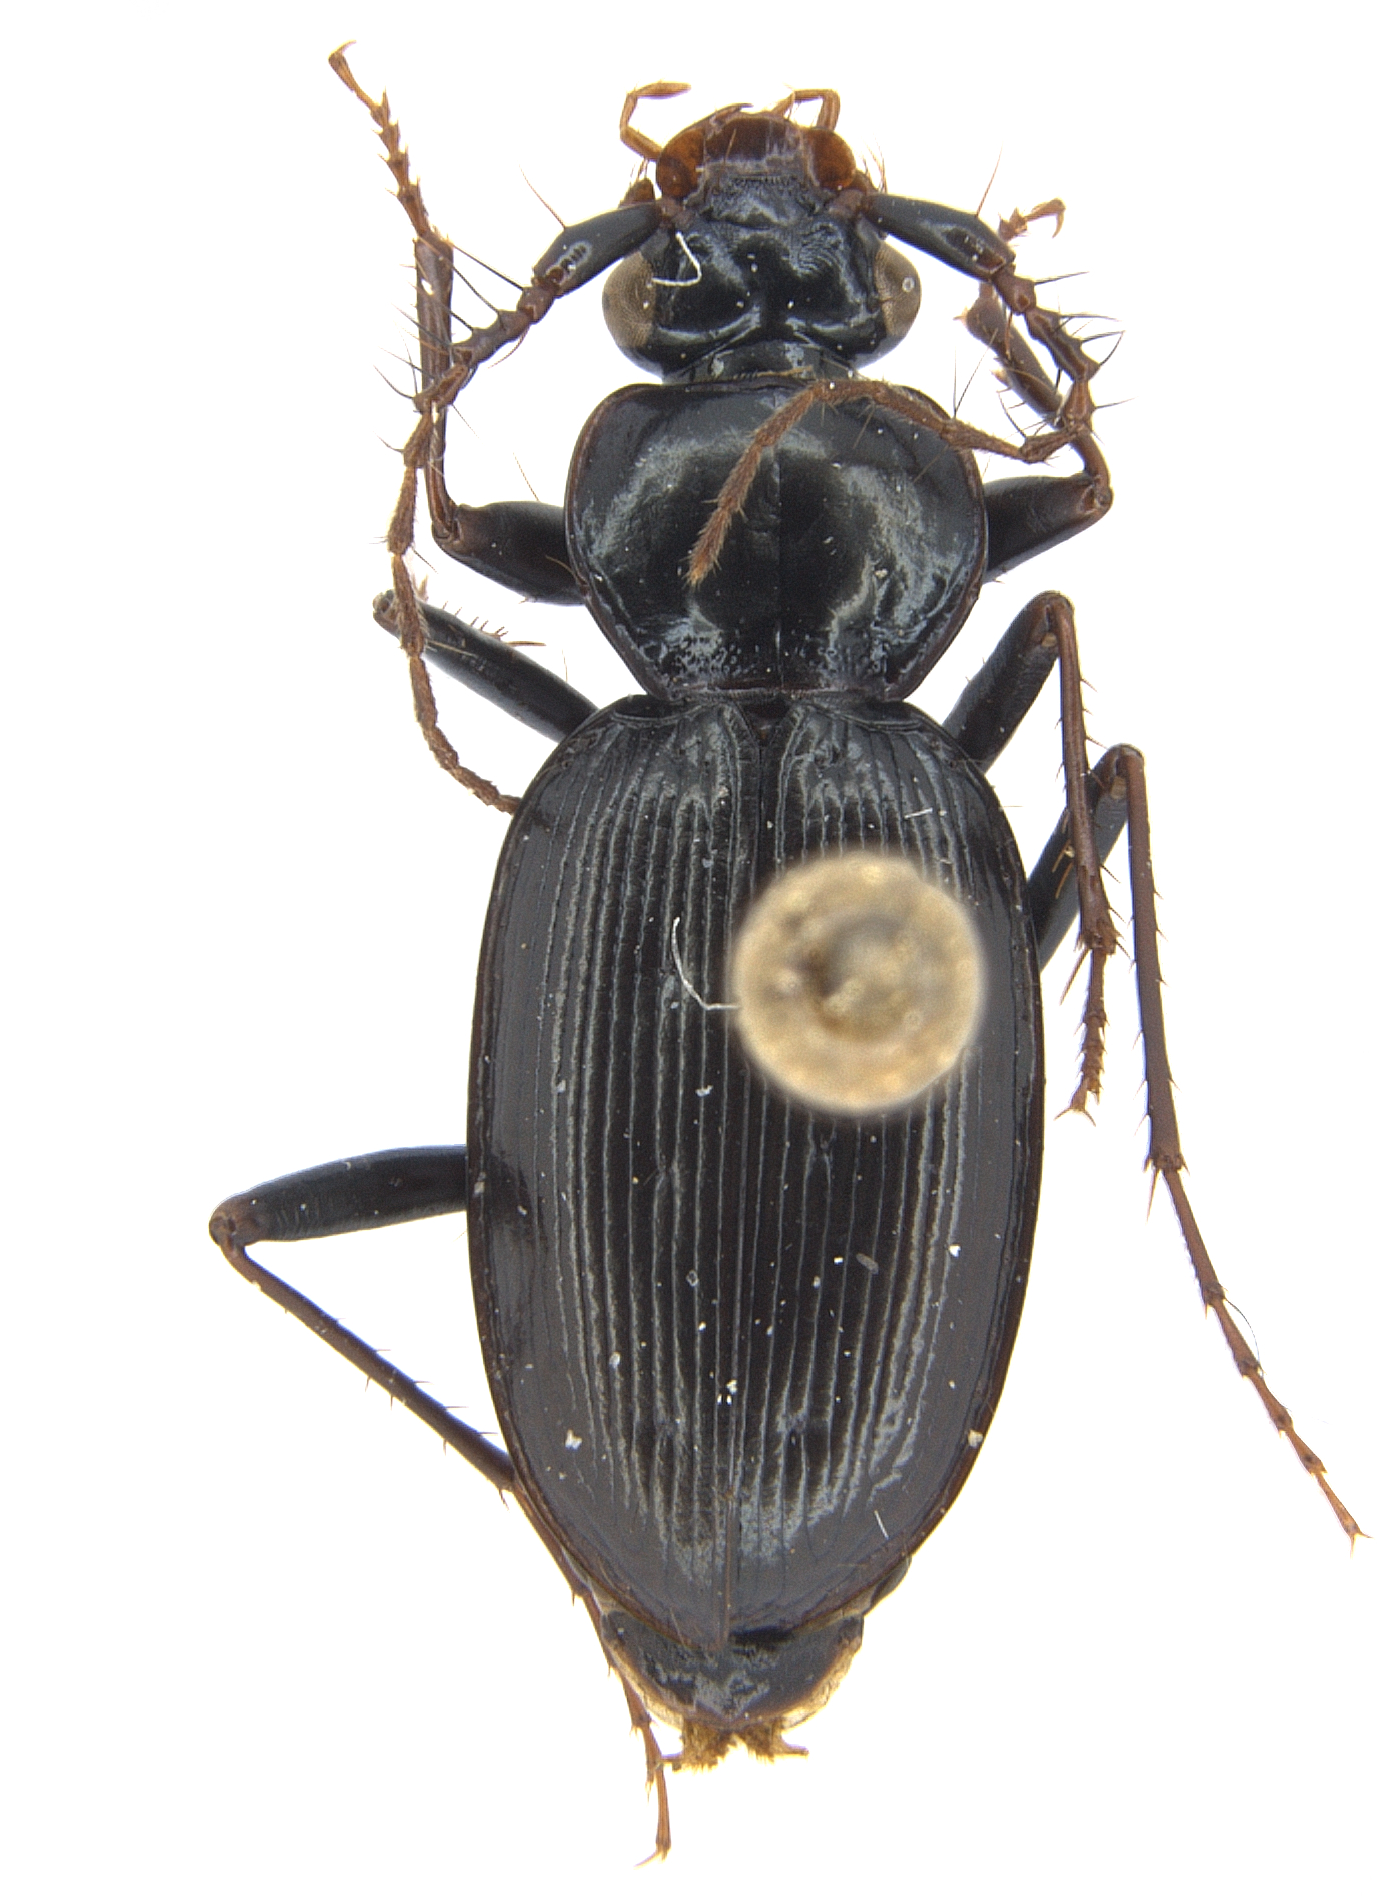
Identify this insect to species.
Loricera rotundicollis
